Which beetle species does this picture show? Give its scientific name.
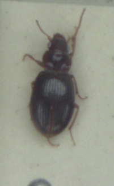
Bradycellus sharpi
